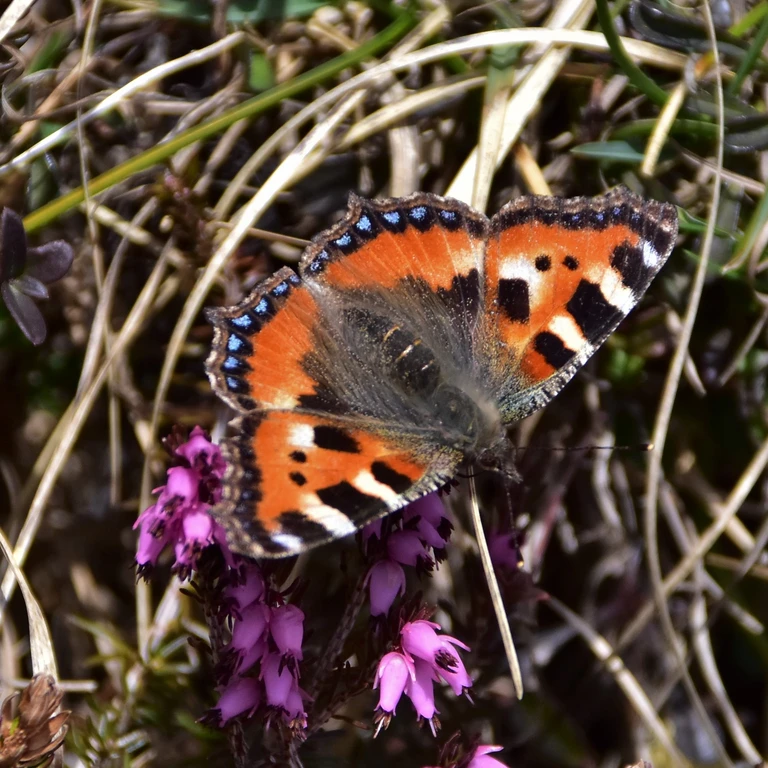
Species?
Aglais urticae
